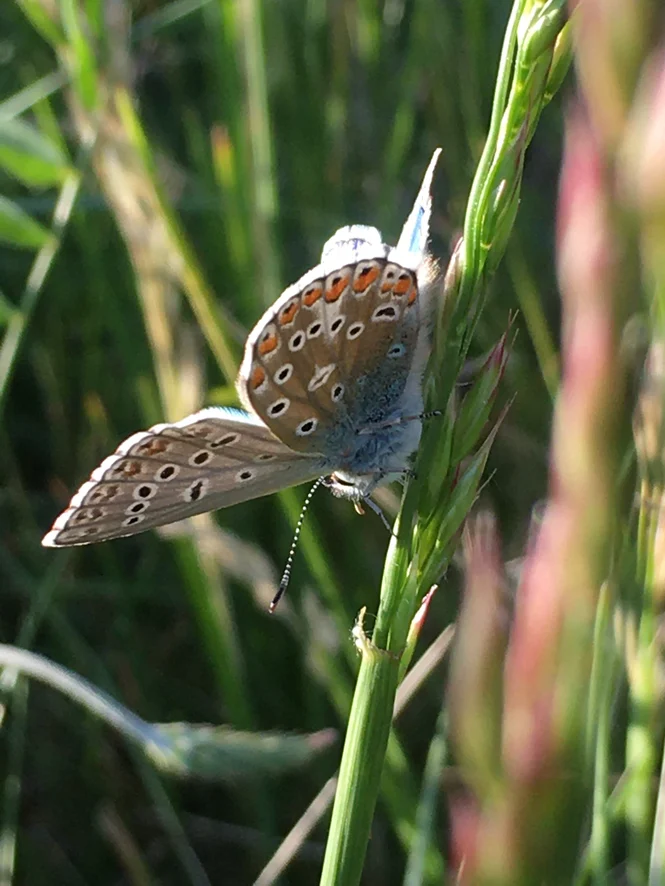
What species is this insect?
Lysandra bellargus
